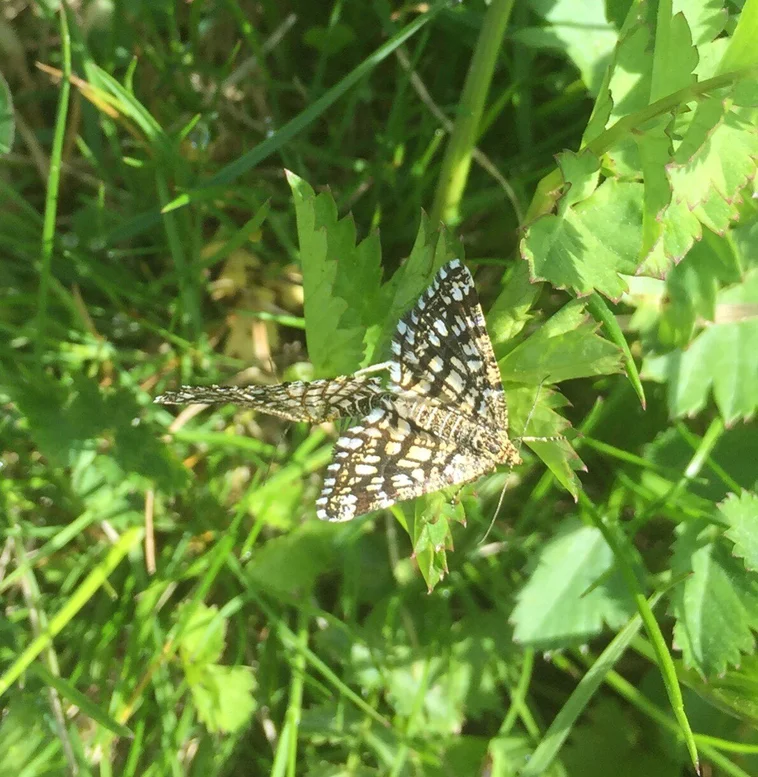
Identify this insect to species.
Chiasmia clathrata
